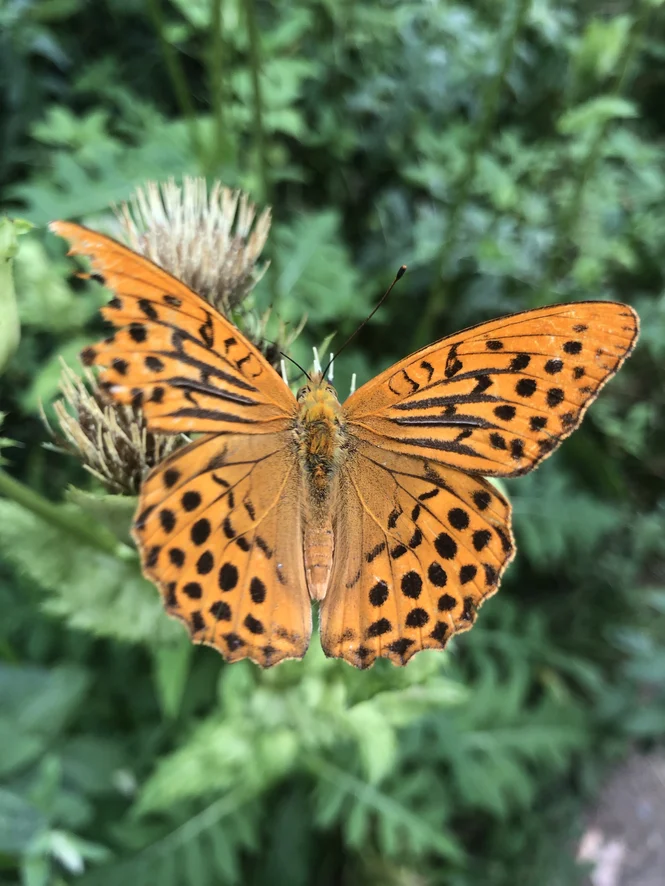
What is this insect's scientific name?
Argynnis paphia
